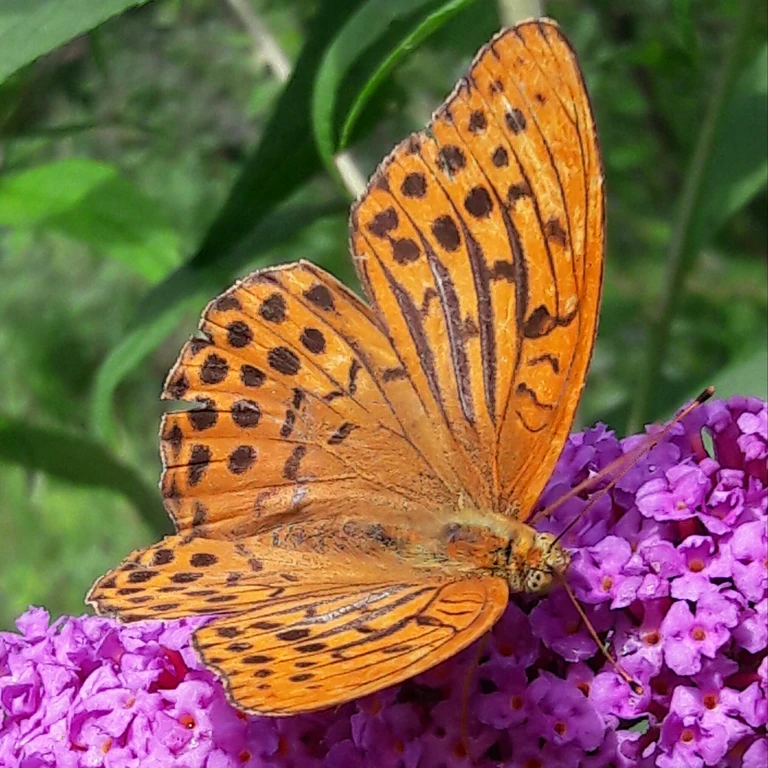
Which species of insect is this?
Argynnis paphia
